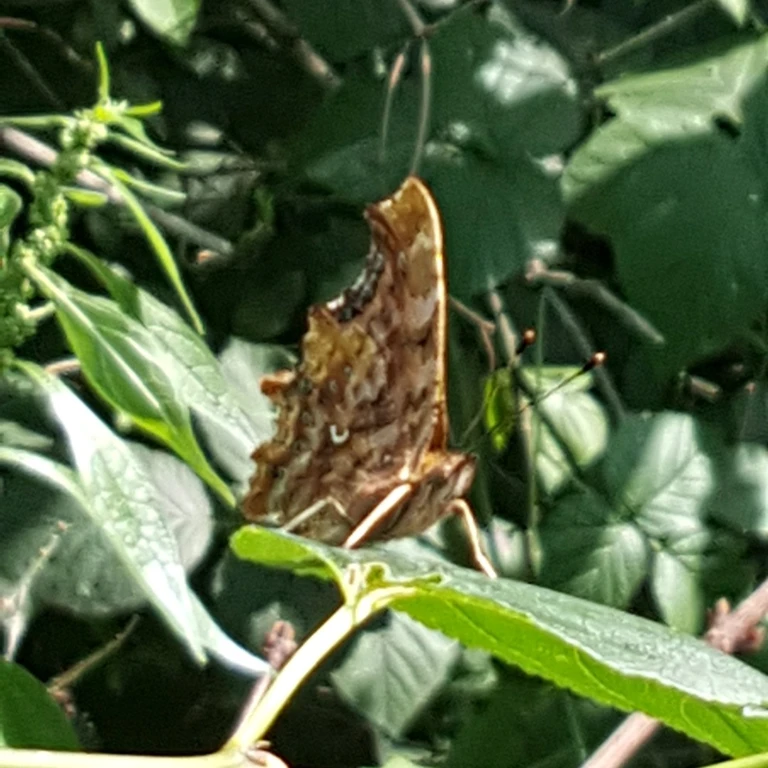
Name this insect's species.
Polygonia c-album
